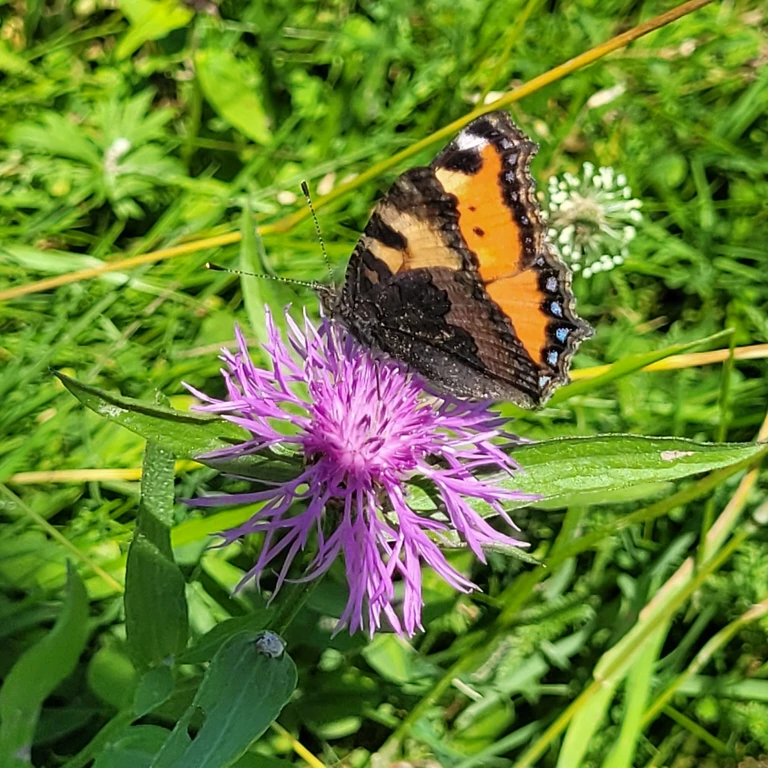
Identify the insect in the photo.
Aglais urticae
